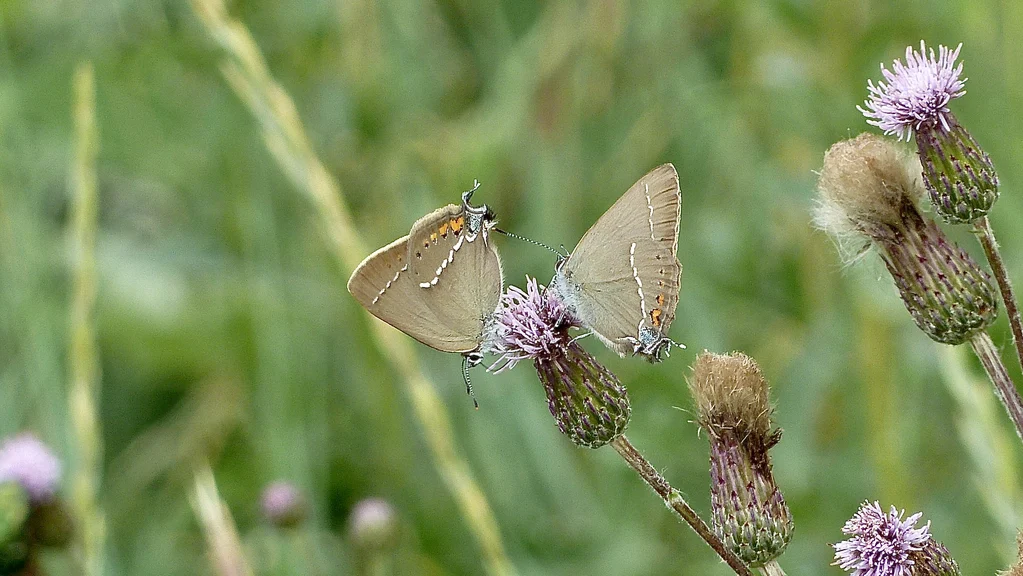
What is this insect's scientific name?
Satyrium spini (also Tuttiola spini)
